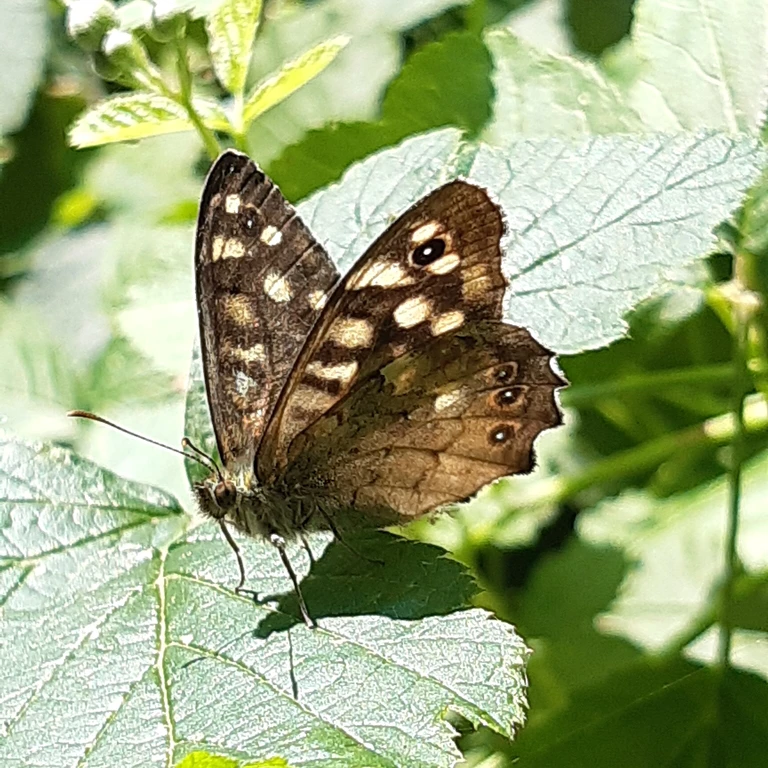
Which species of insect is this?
Pararge aegeria
